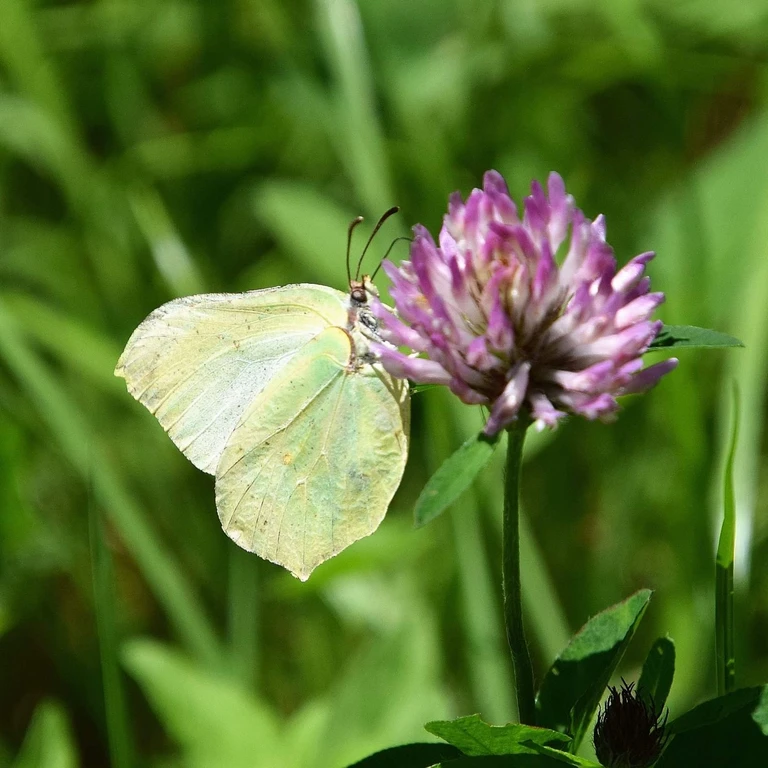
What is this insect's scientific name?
Gonepteryx rhamni
